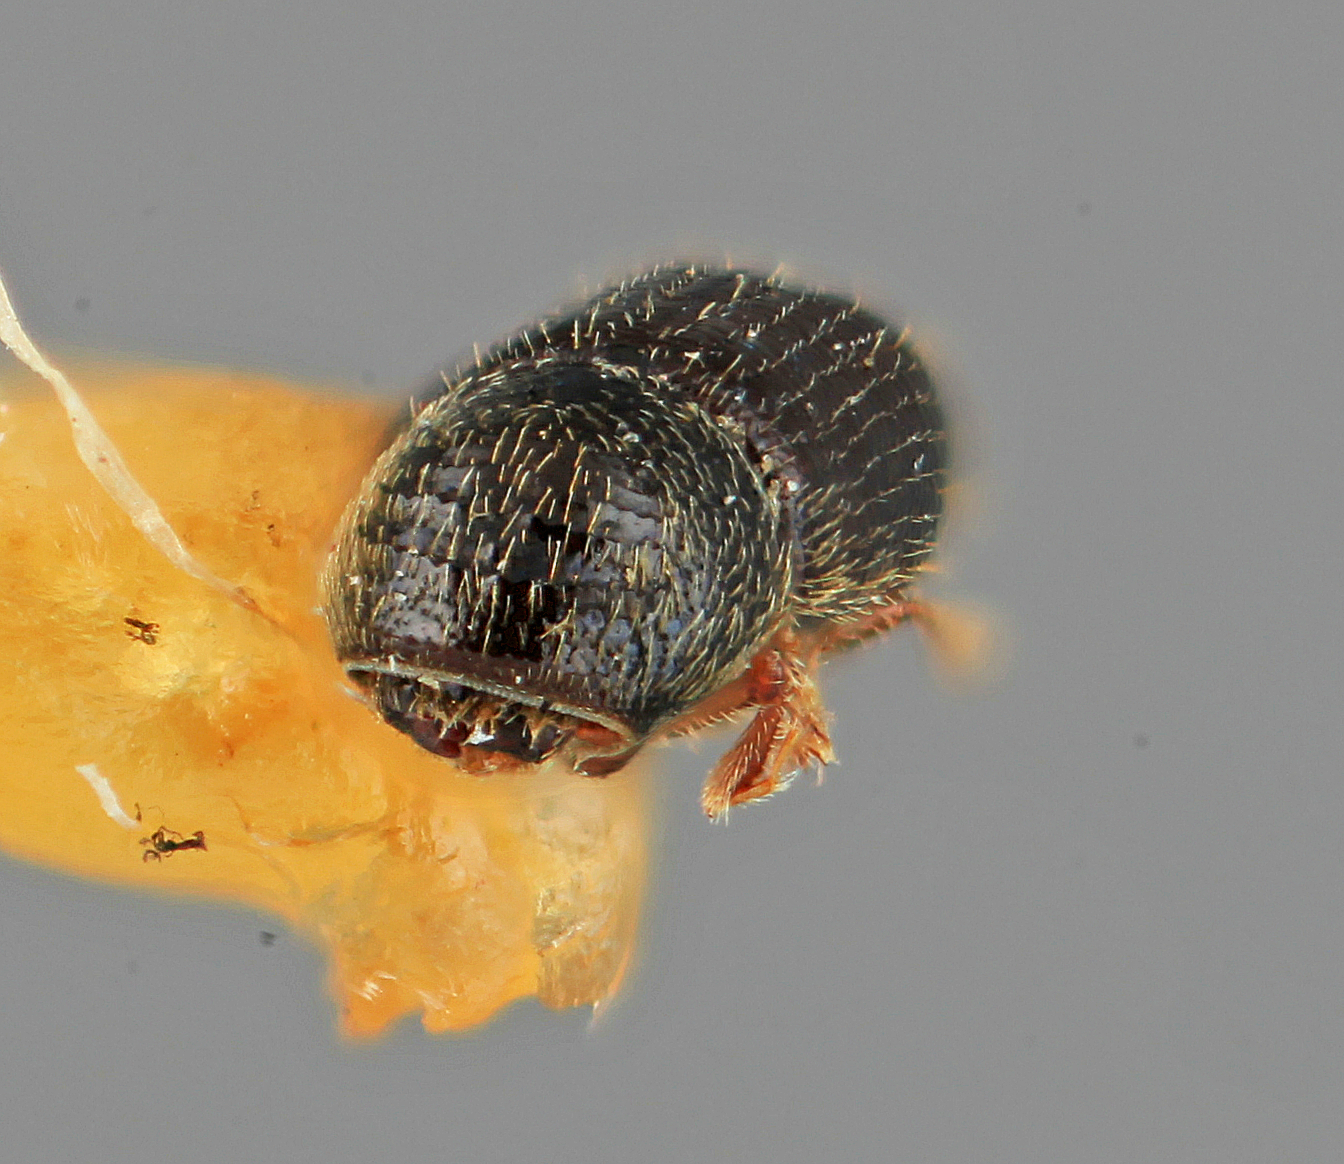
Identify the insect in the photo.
Pityophthorus costabilis
